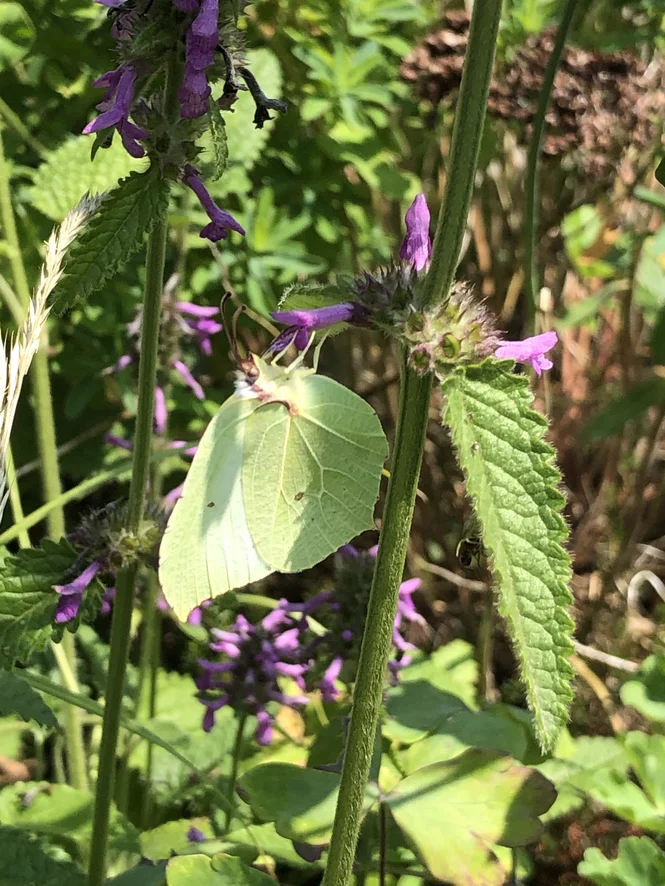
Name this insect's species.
Gonepteryx rhamni
